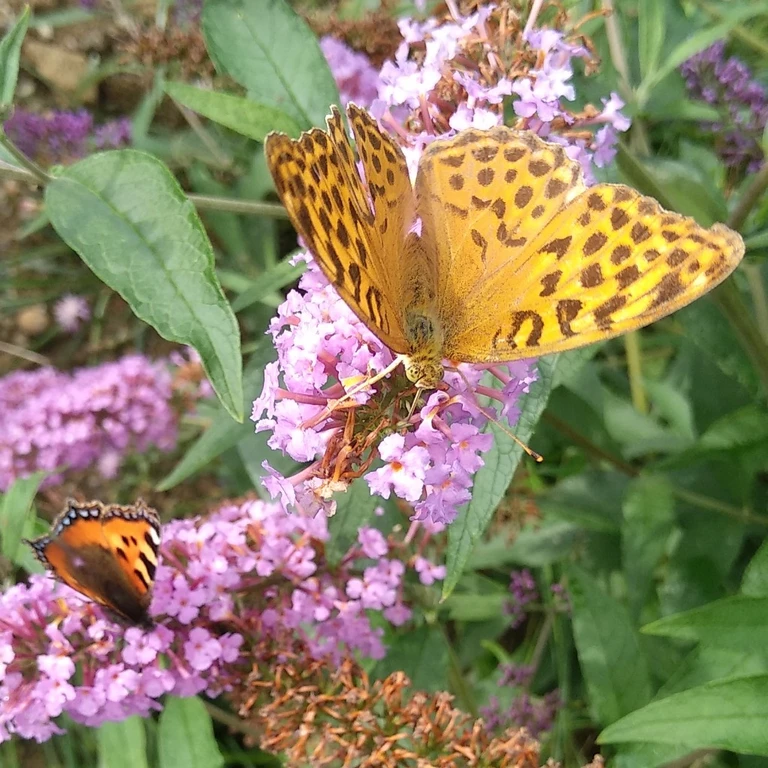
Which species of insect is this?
Argynnis paphia
